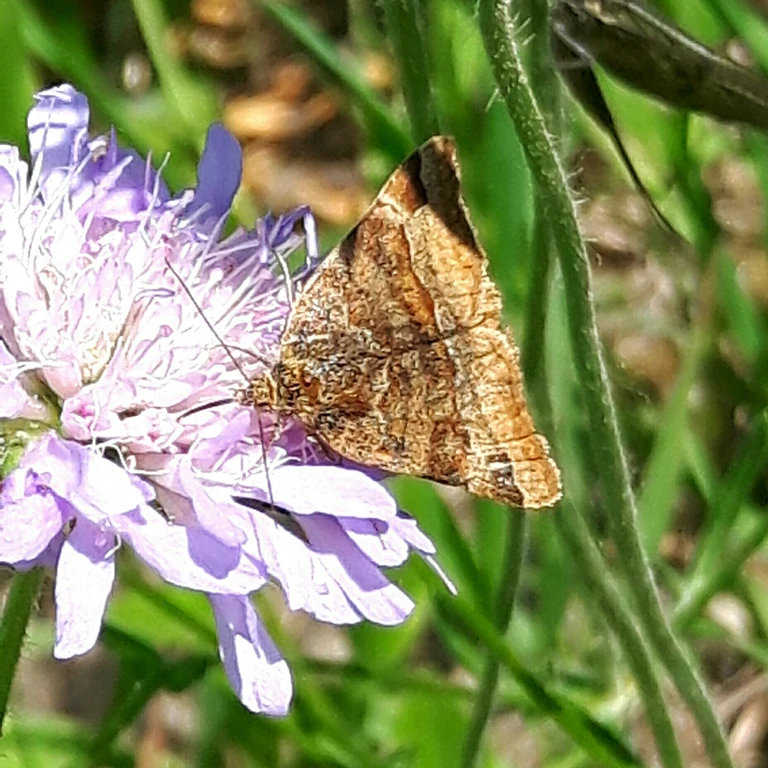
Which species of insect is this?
Euclidia glyphica
